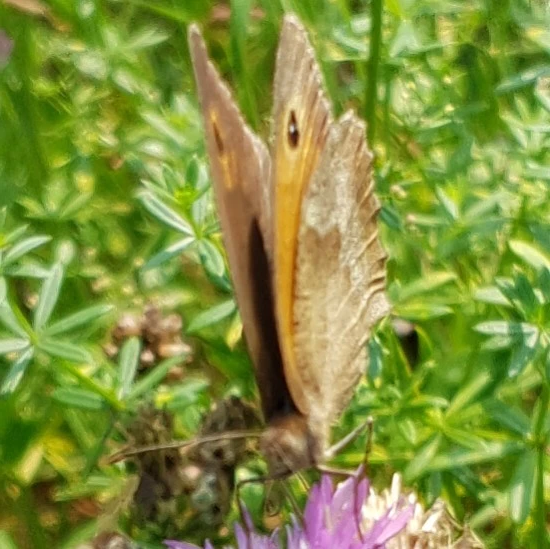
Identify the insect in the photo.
Maniola jurtina
